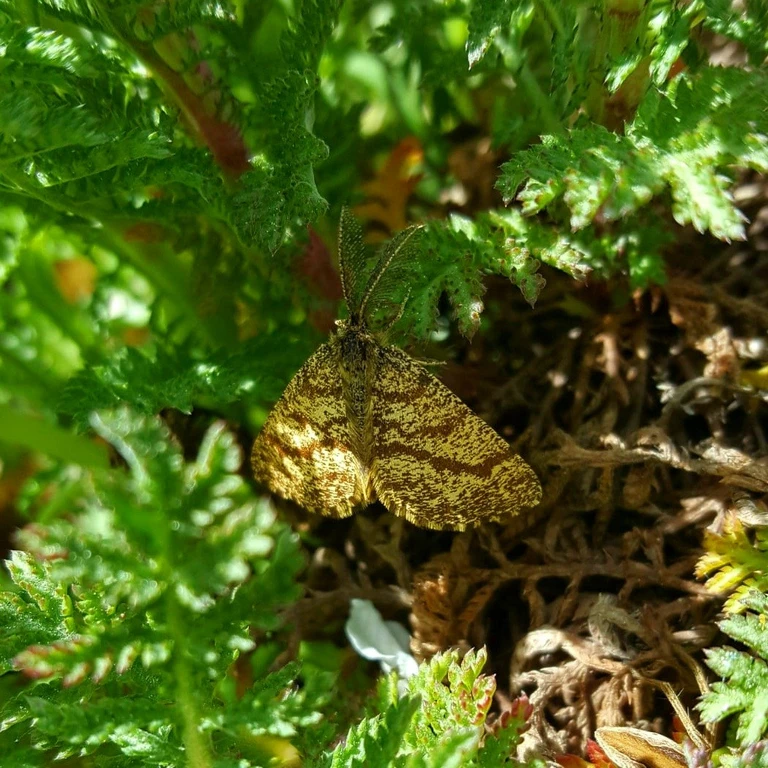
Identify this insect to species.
Ematurga atomaria
